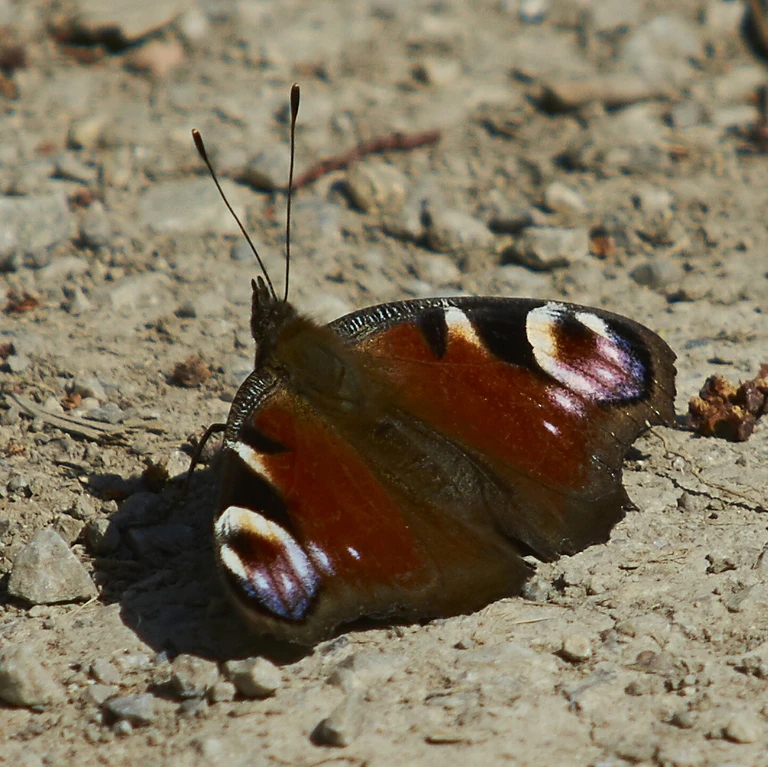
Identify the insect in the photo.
Aglais io
